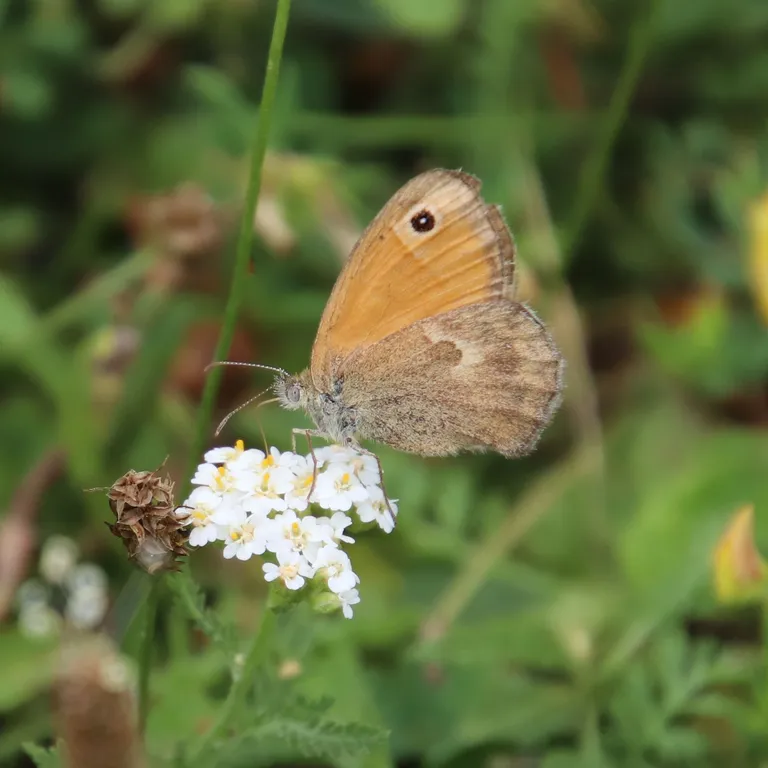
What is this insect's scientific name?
Coenonympha pamphilus
